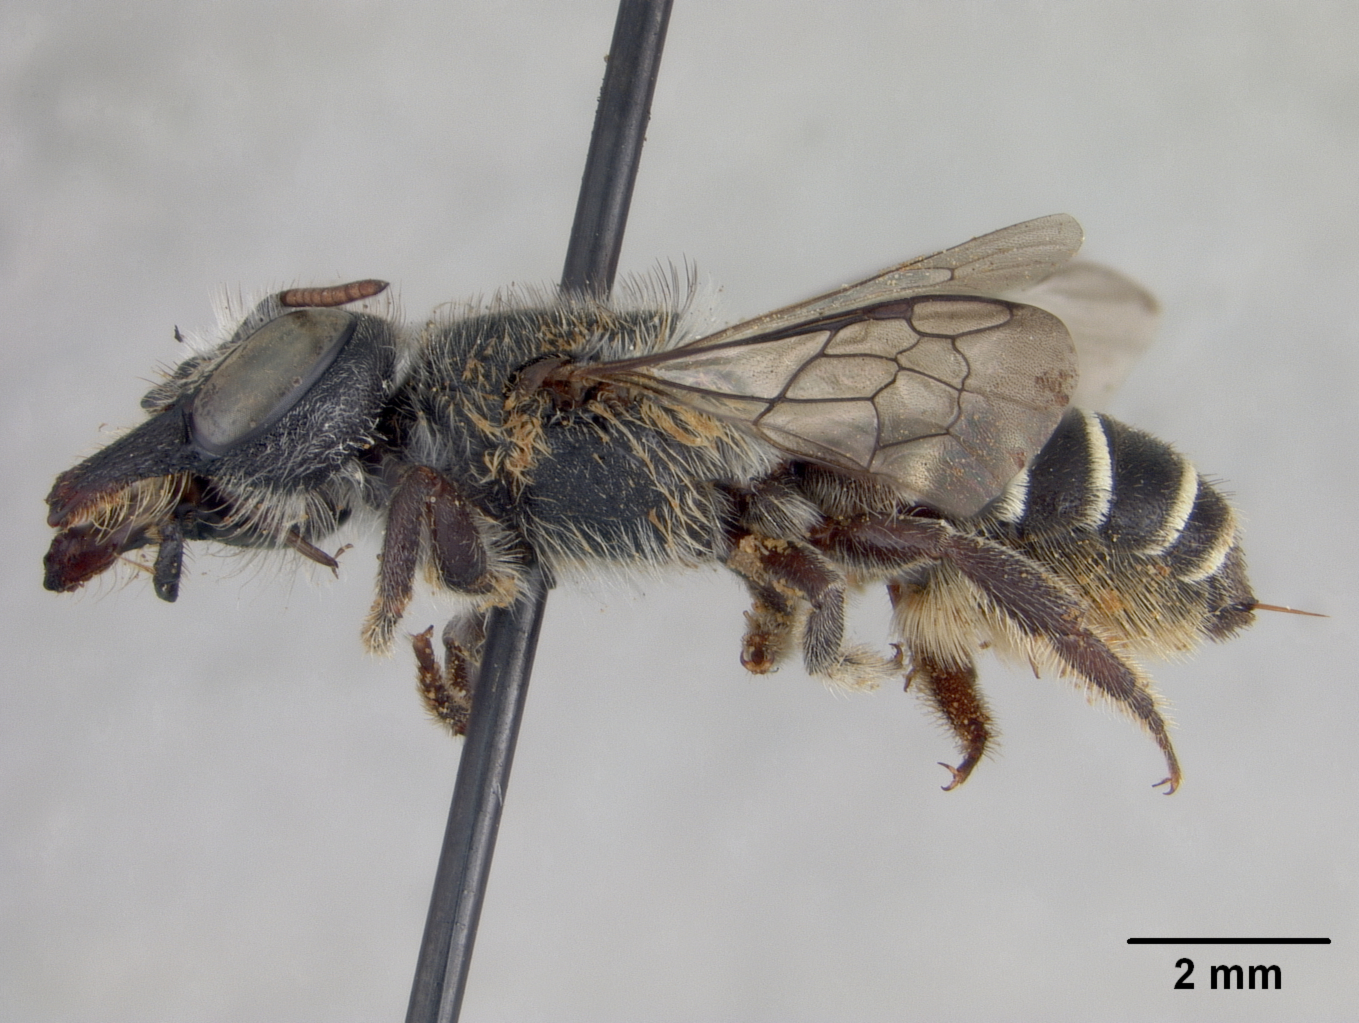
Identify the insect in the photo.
Megachile texensis
